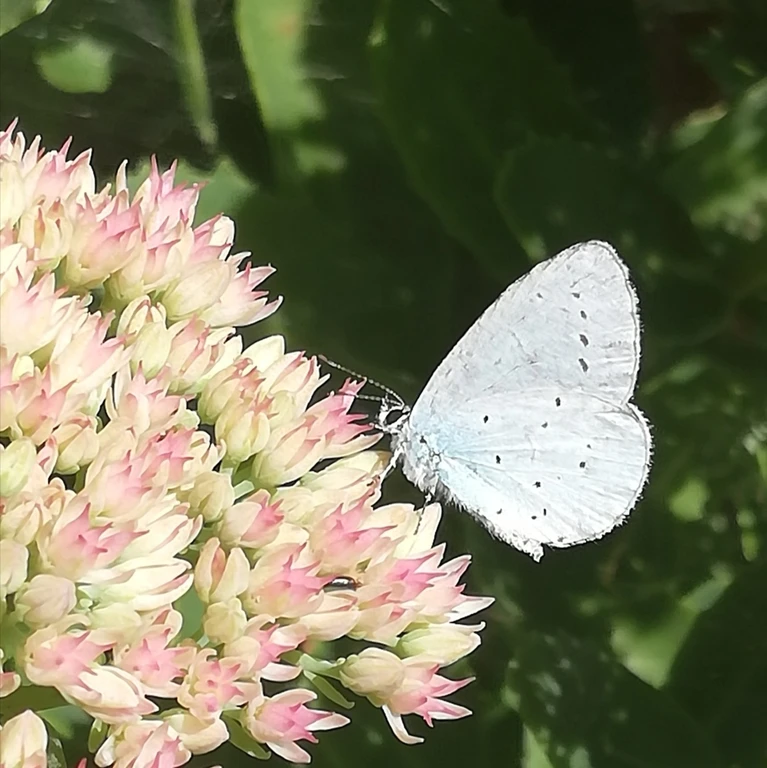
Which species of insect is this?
Celastrina argiolus
